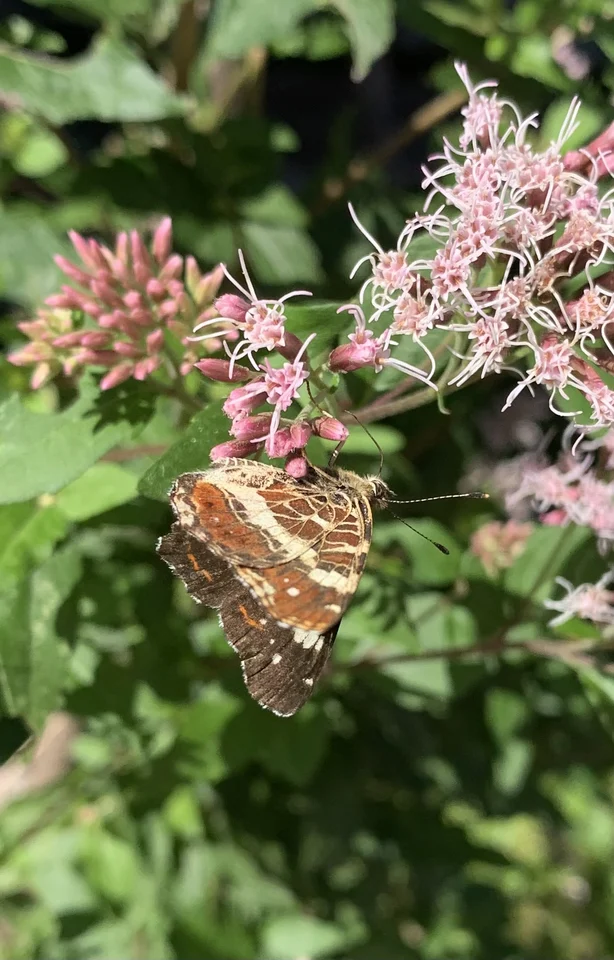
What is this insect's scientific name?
Araschnia levana
